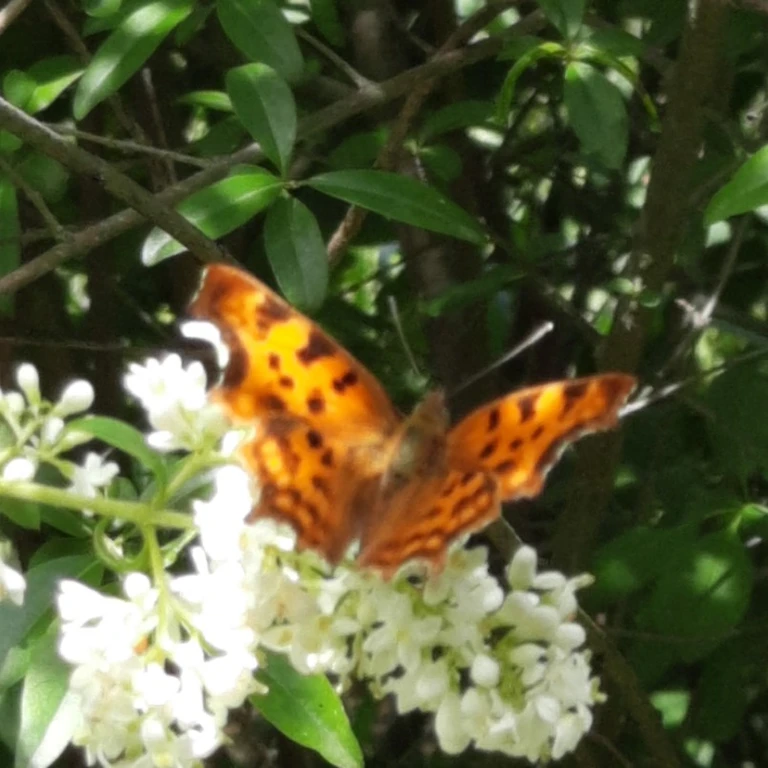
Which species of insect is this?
Polygonia c-album
